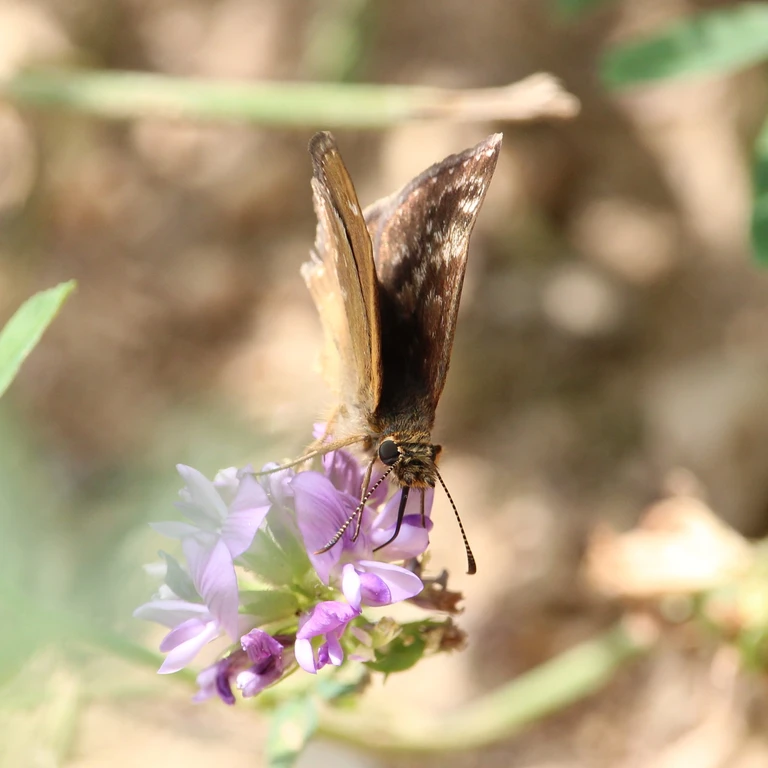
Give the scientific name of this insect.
Erynnis tages
